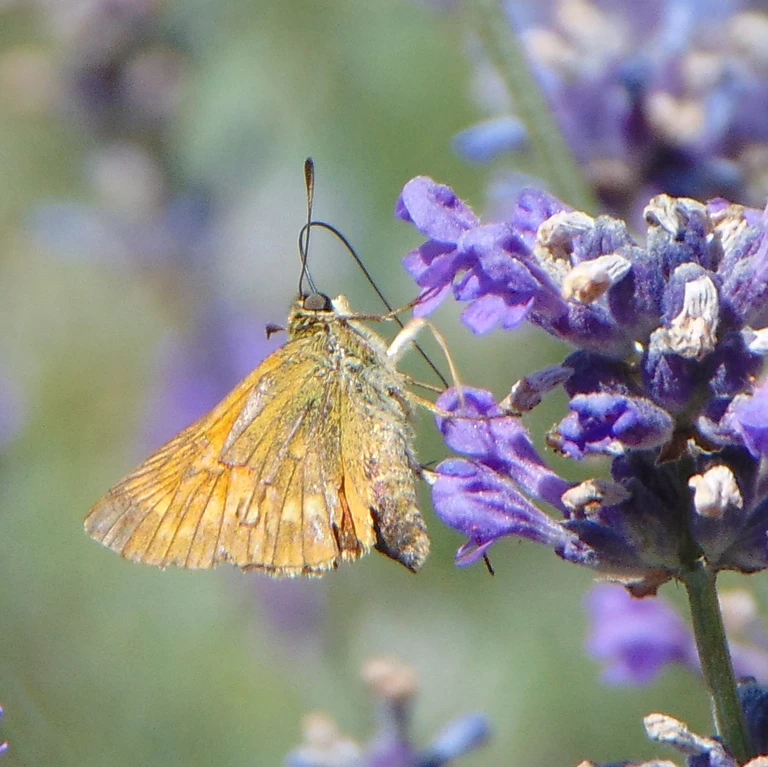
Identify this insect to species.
Ochlodes sylvanus (also Ochlodes venata)
